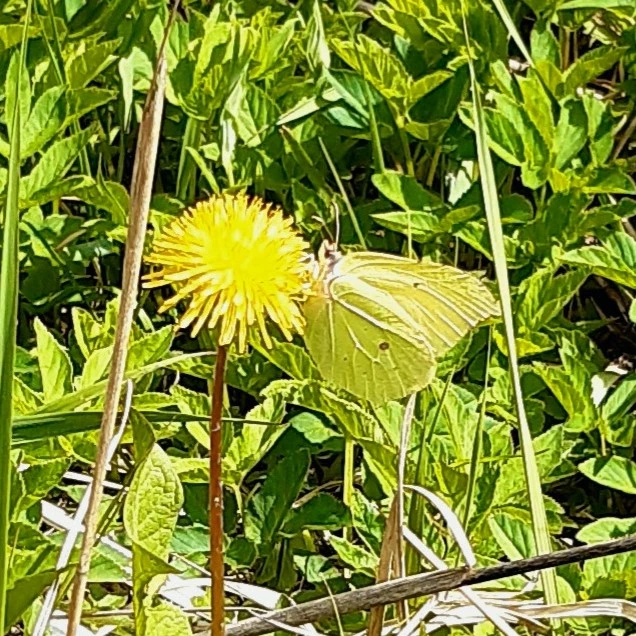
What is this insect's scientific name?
Gonepteryx rhamni
